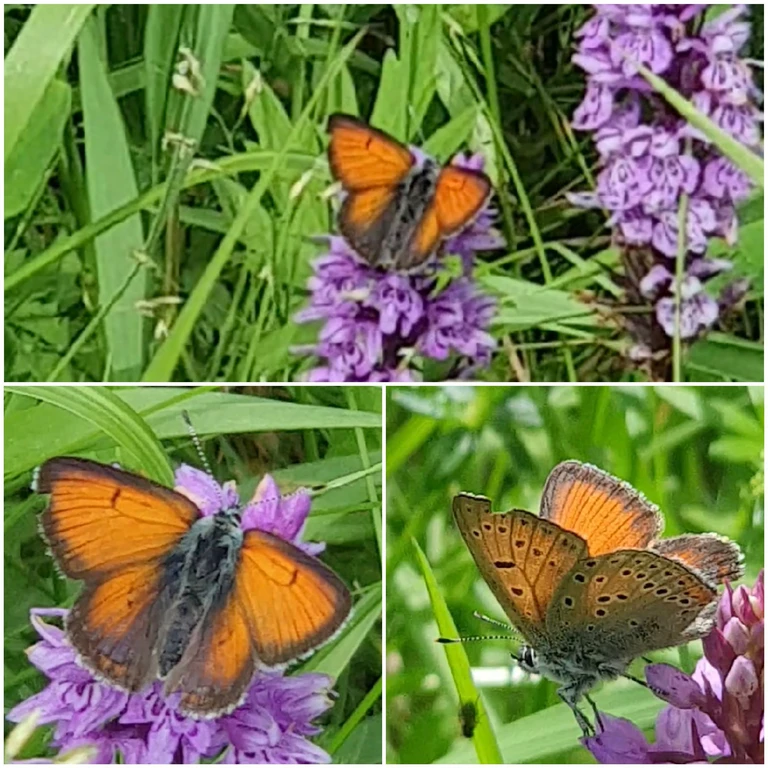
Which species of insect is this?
Lycaena hippothoe (also Palaeochrysophanus hippothoe)
